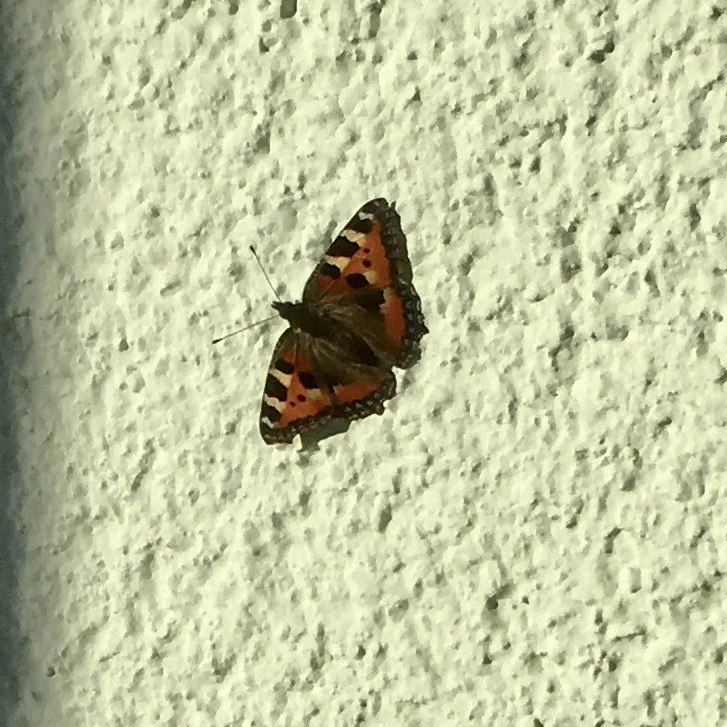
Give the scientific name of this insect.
Aglais urticae
